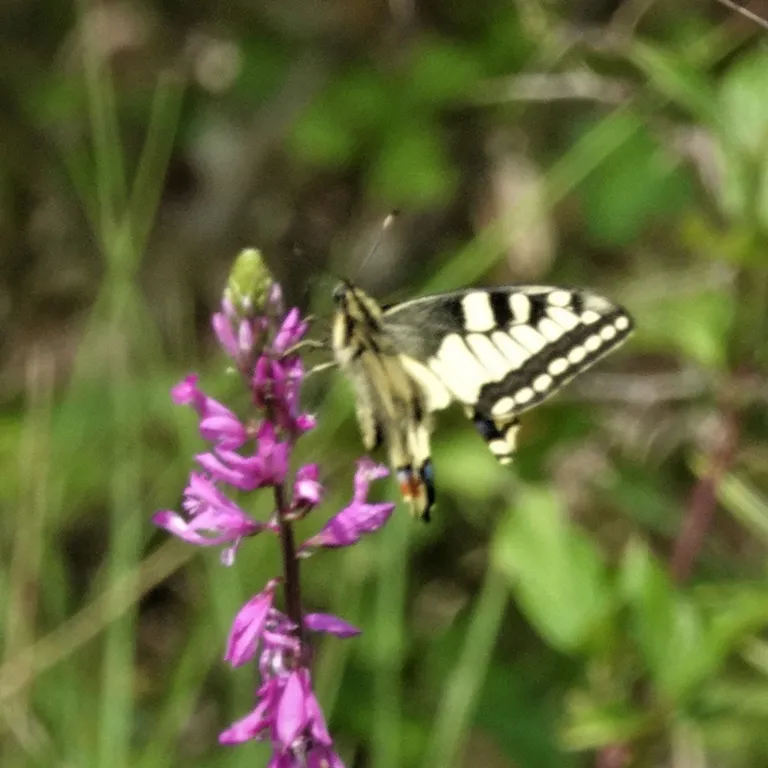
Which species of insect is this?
Papilio machaon
